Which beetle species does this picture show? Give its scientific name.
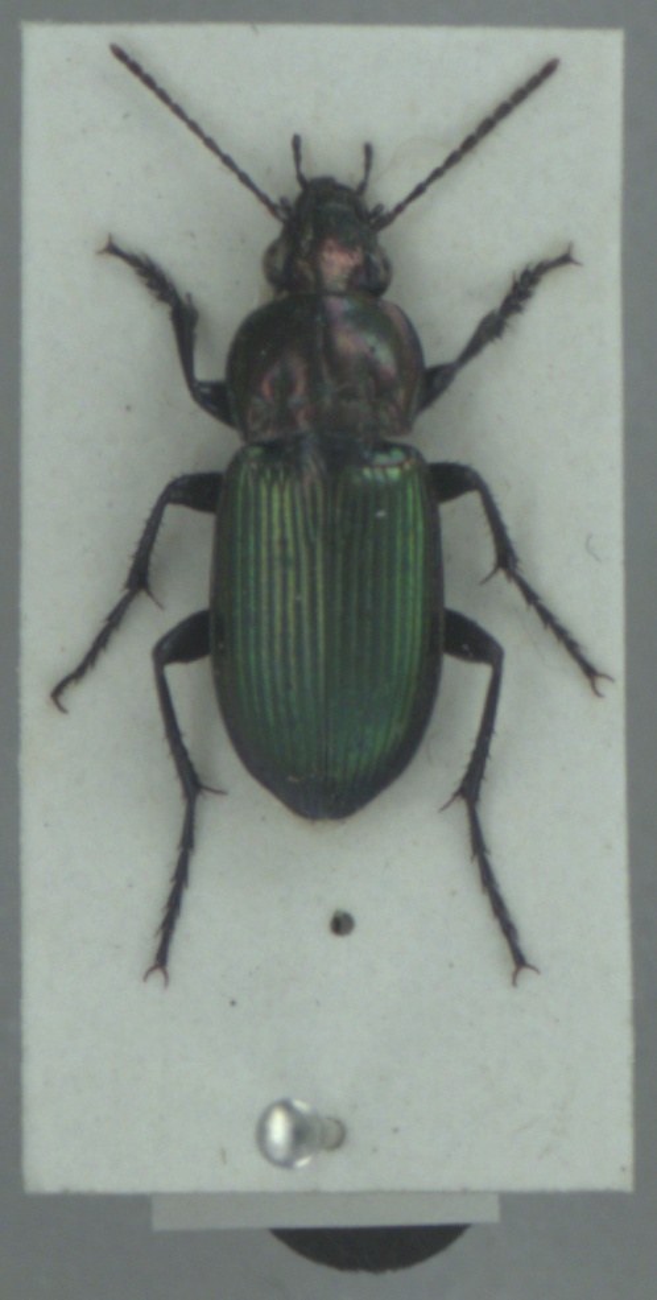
Poecilus kugelanni
